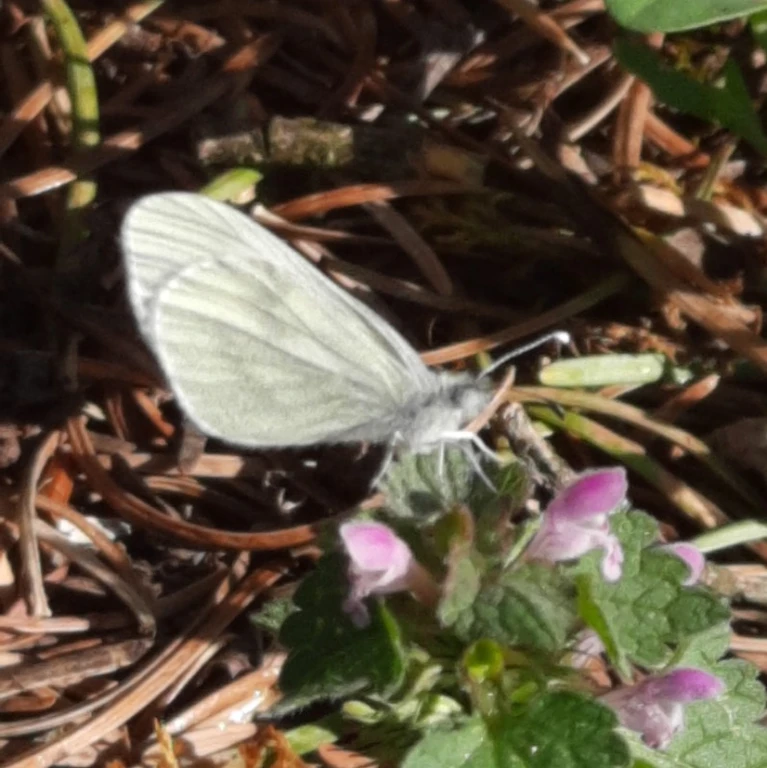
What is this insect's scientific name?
Leptidea sinapis/juvernica
